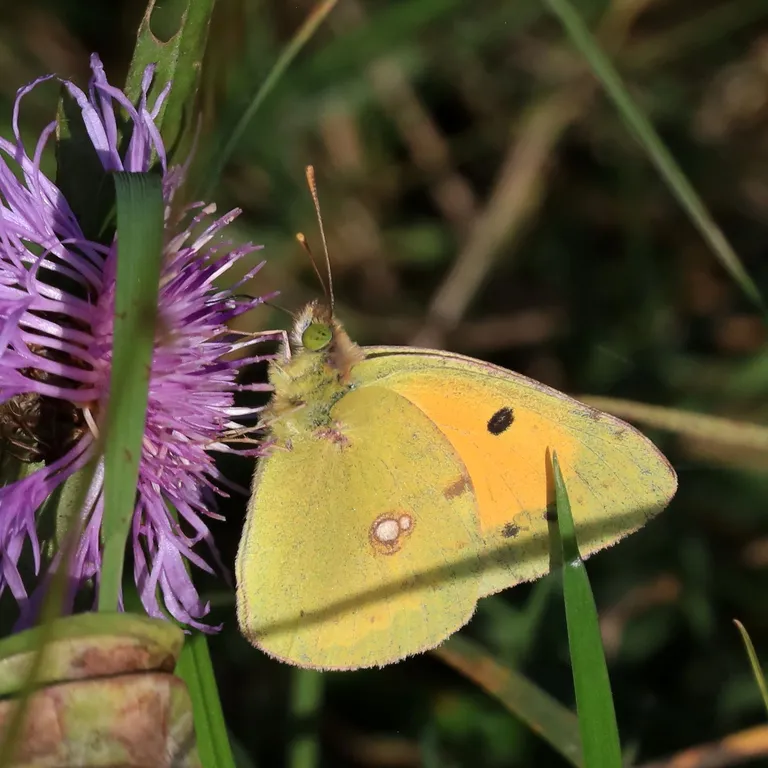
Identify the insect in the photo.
Colias croceus
